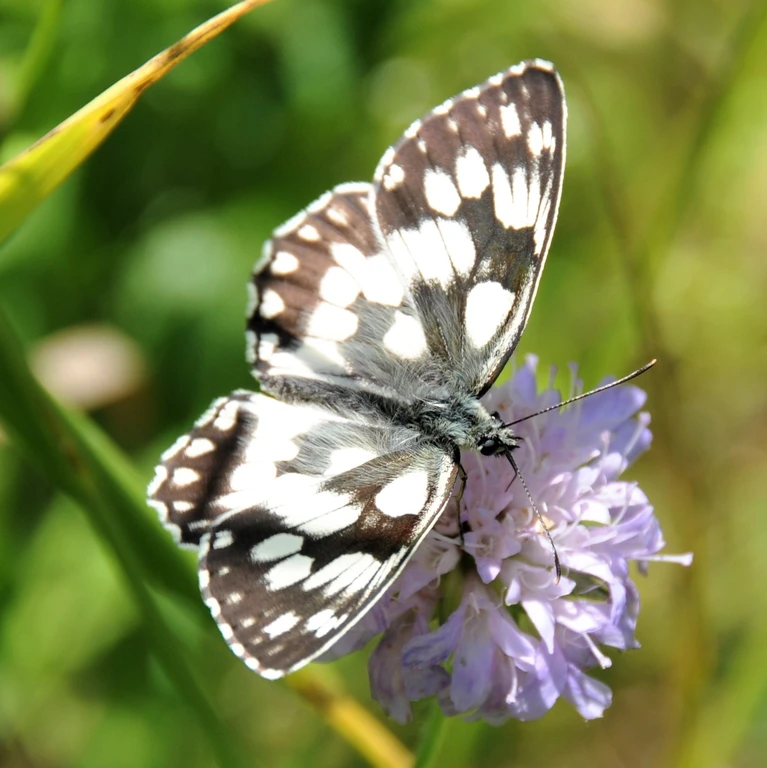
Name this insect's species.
Melanargia galathea
